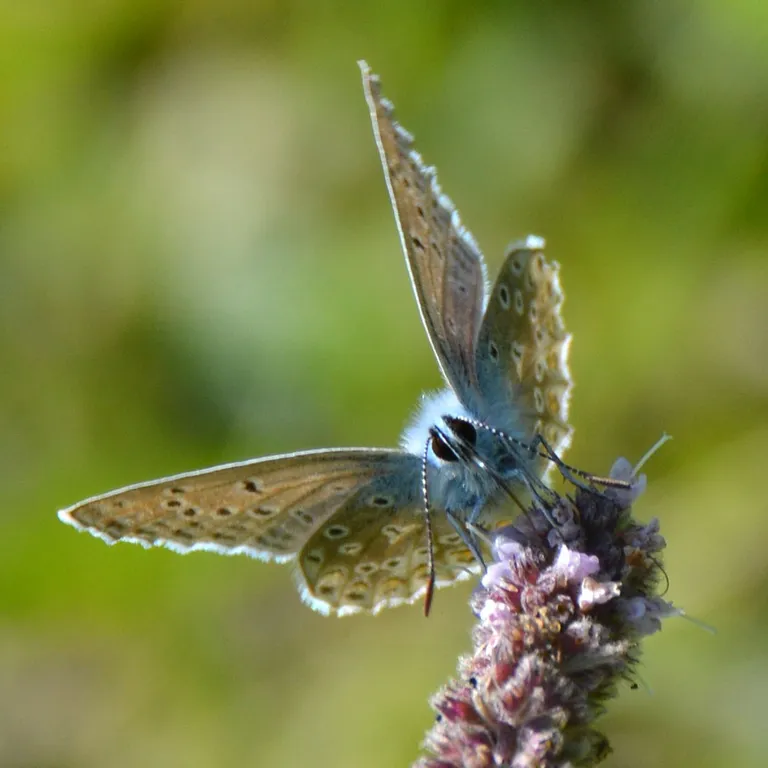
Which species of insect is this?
Polyommatus icarus
